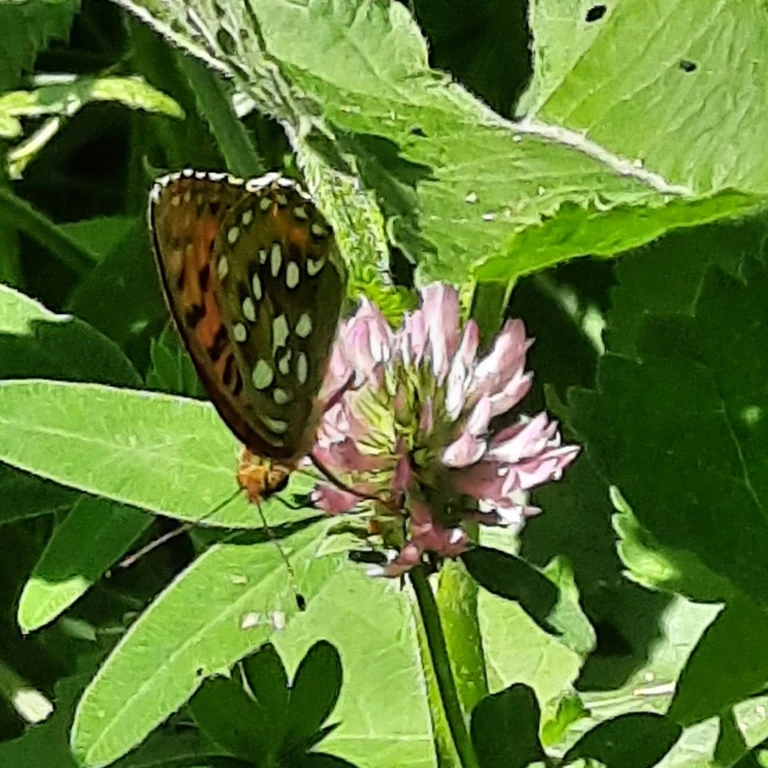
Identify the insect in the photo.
Speyeria aglaja
